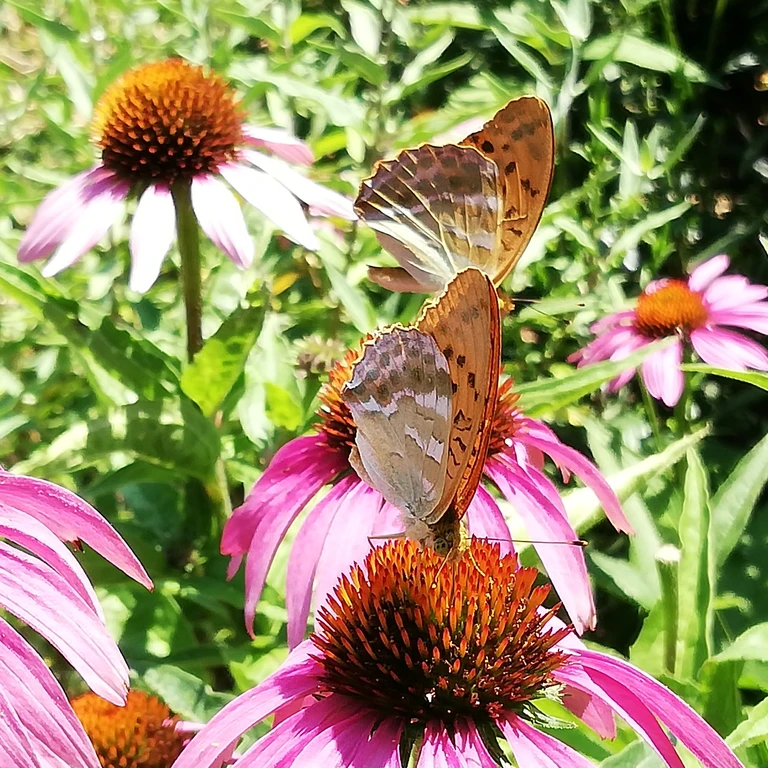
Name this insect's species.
Argynnis paphia
